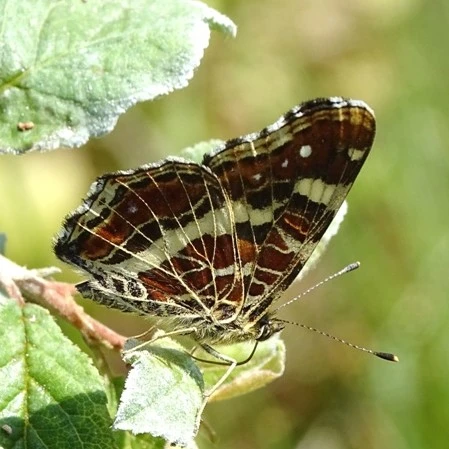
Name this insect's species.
Araschnia levana
